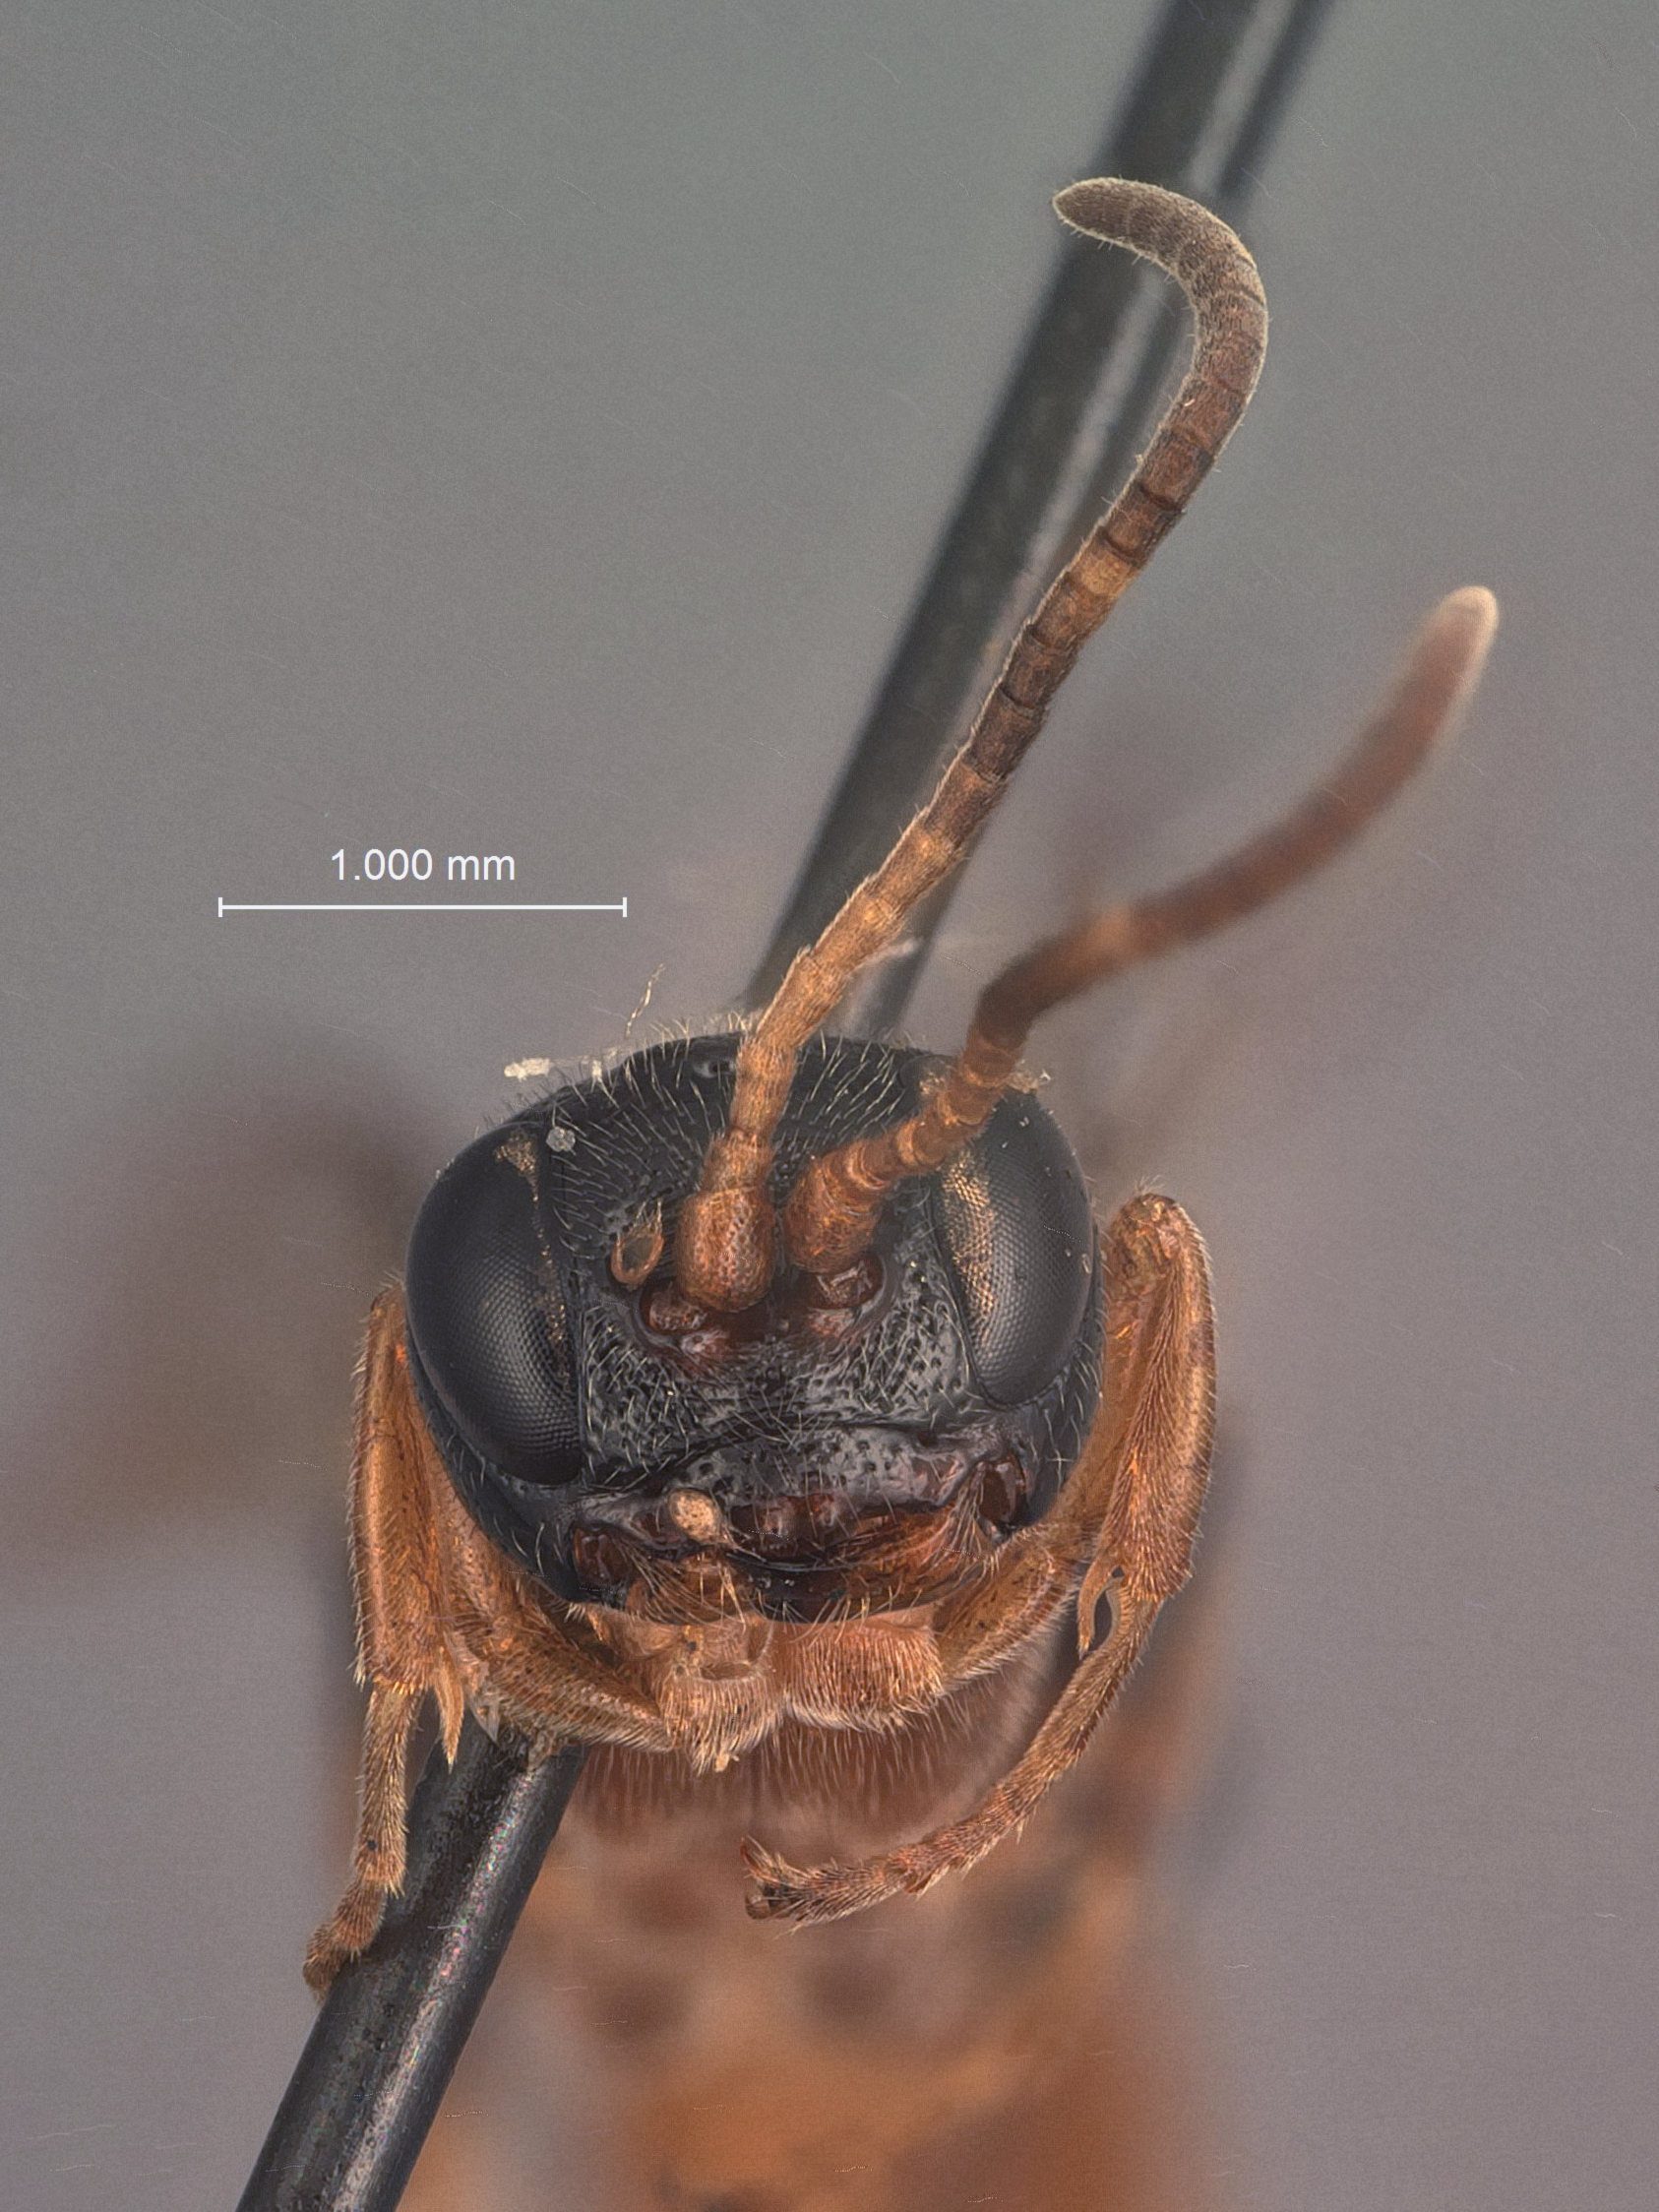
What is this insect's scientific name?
Centeterus alternecoloratus
